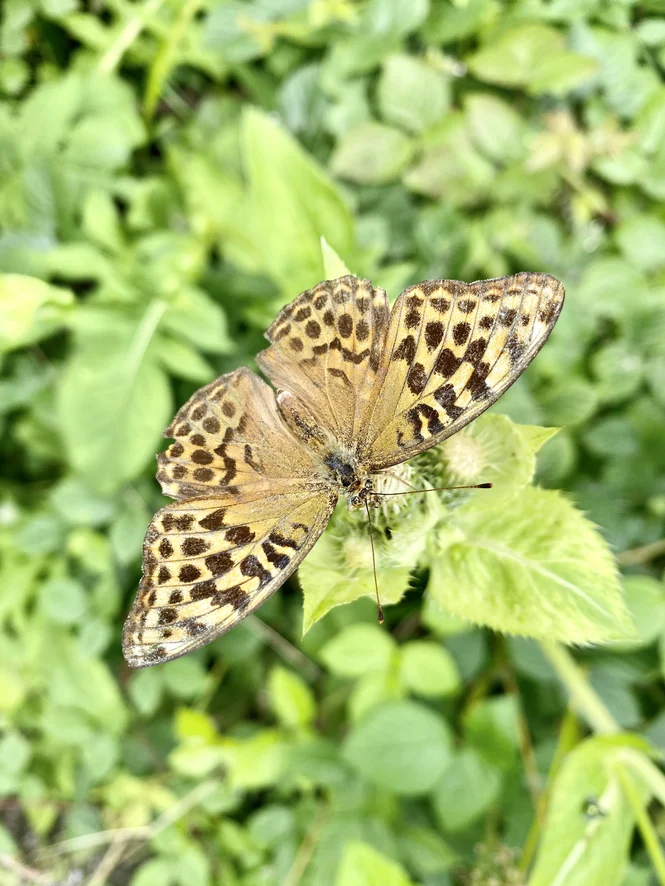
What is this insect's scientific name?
Argynnis paphia
